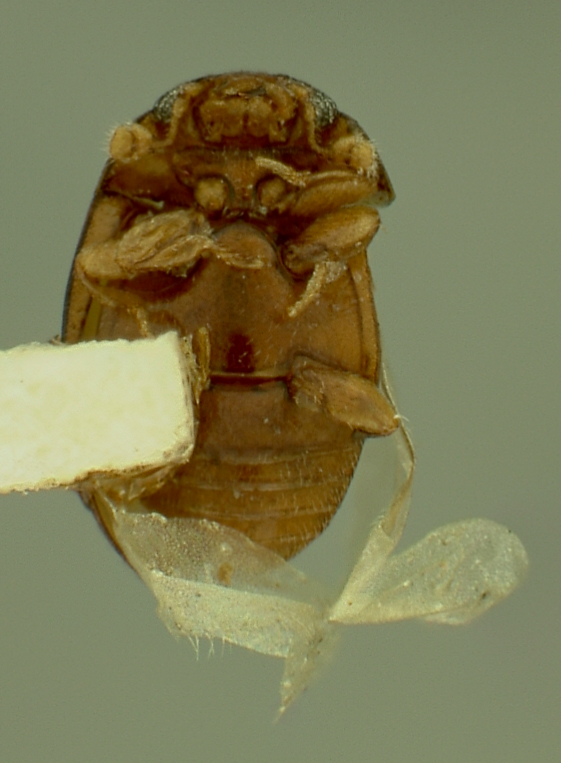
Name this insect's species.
Eupsilobius politus
